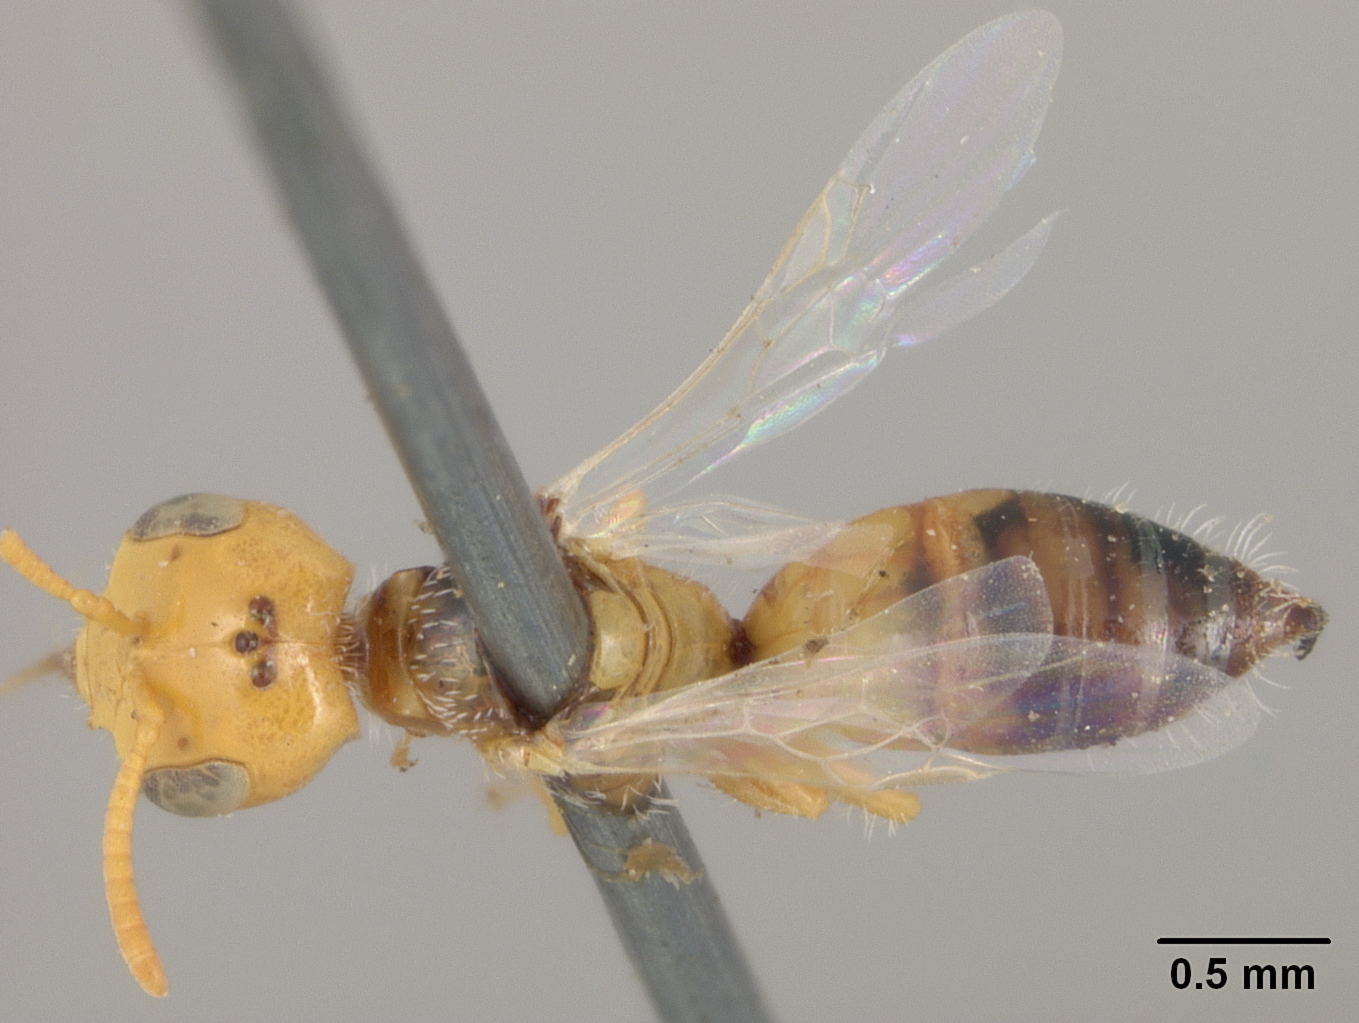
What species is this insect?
Perdita larreae
